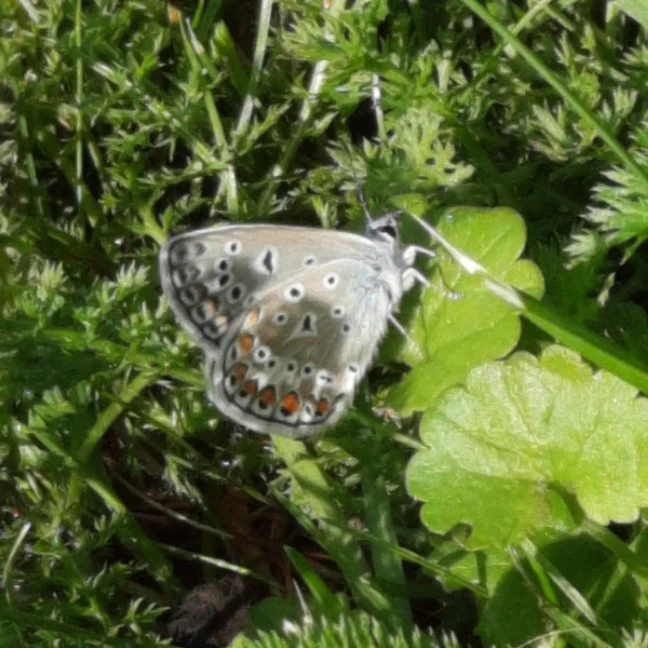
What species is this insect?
Polyommatus icarus
